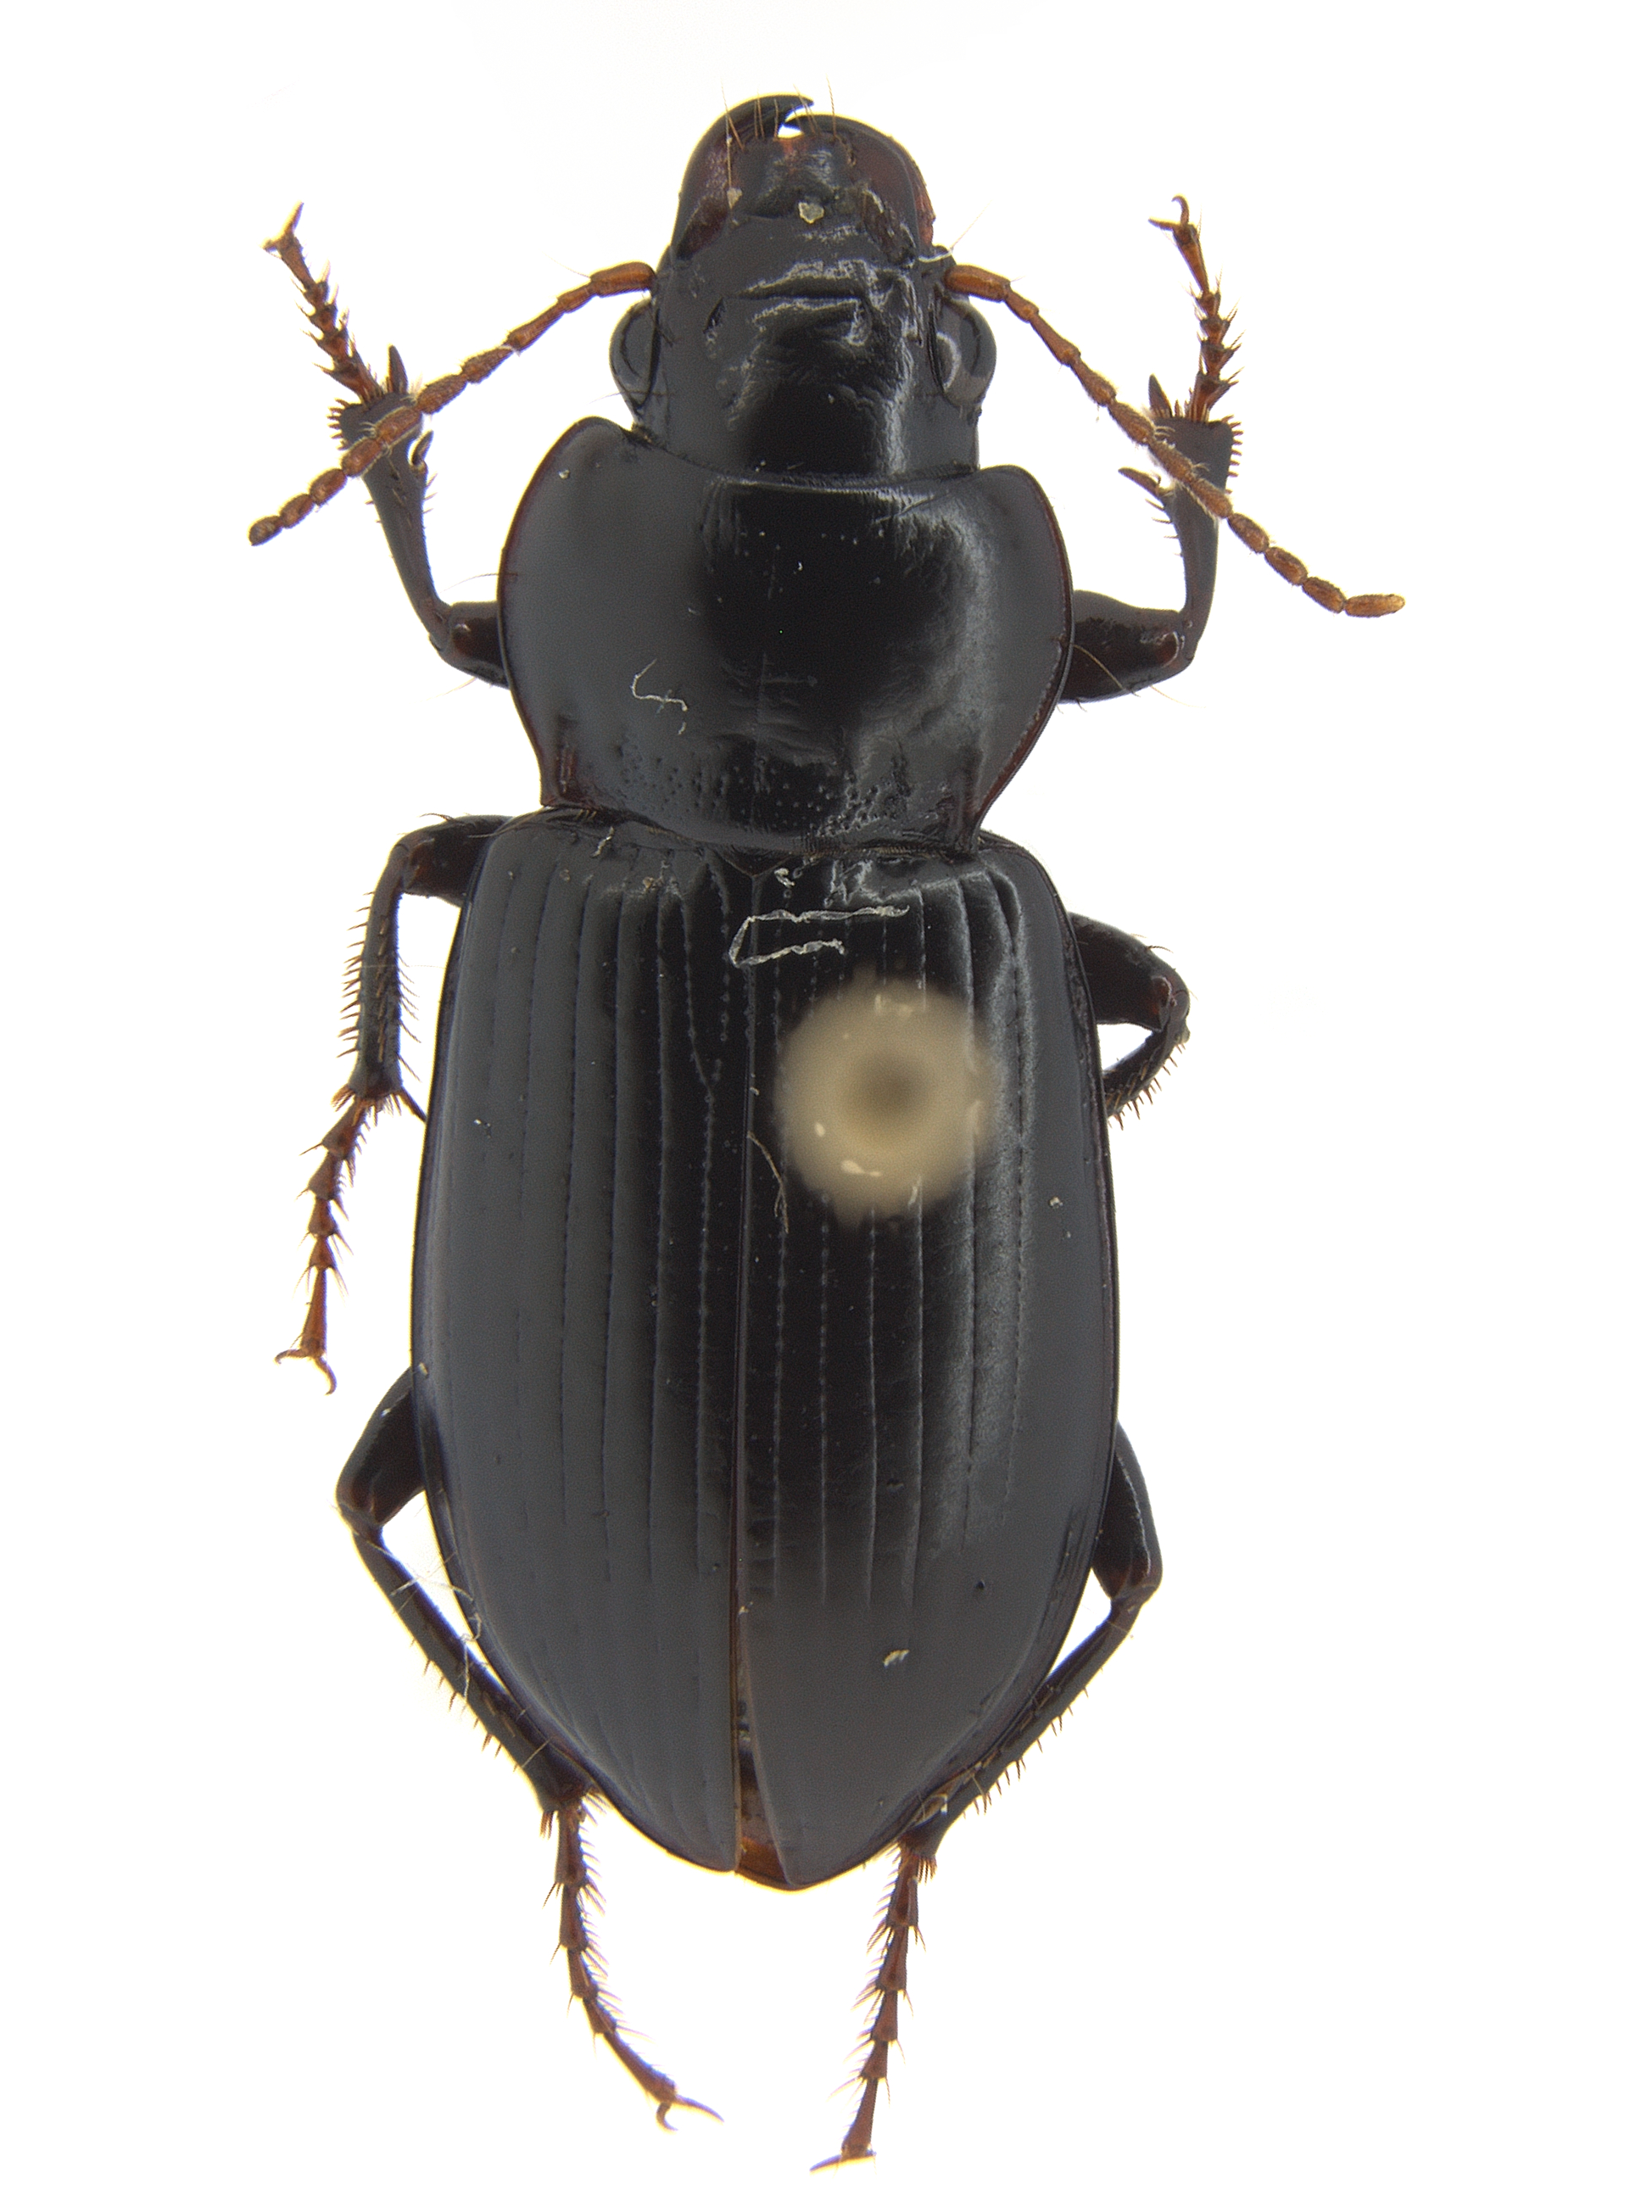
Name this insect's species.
Curtonotus blanchardi (also Amara blanchardi)
